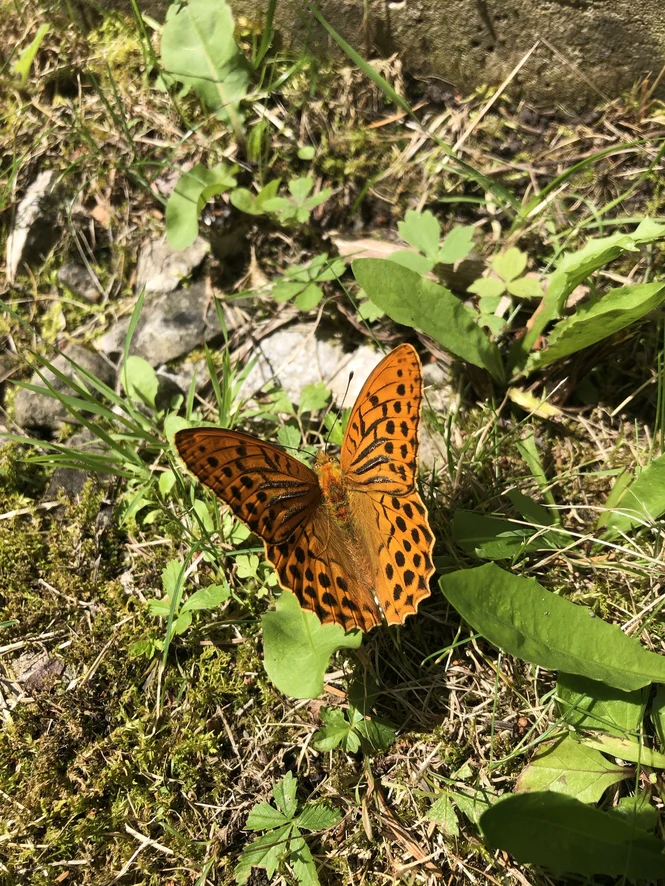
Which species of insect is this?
Argynnis paphia
